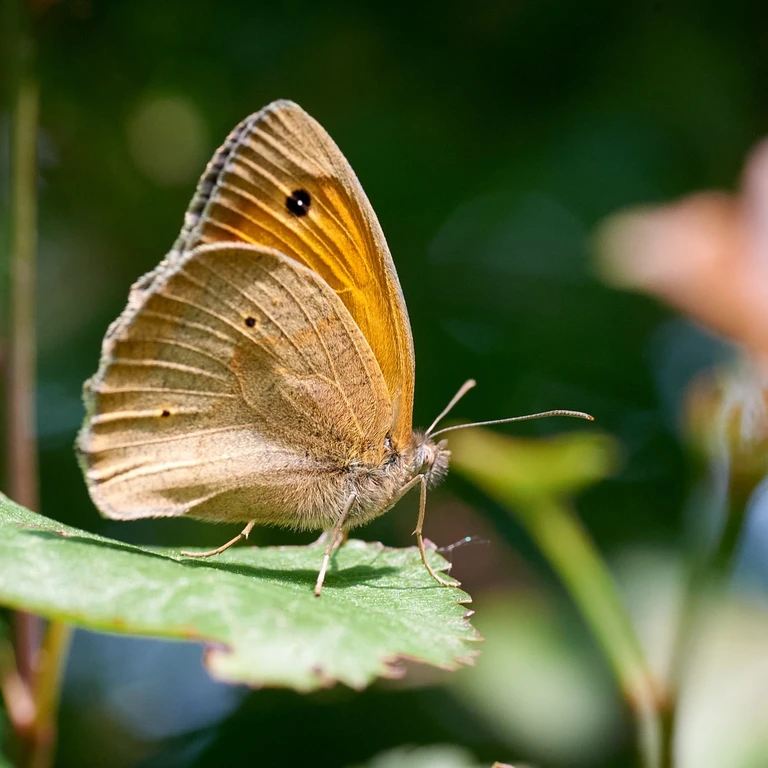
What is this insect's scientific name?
Maniola jurtina
